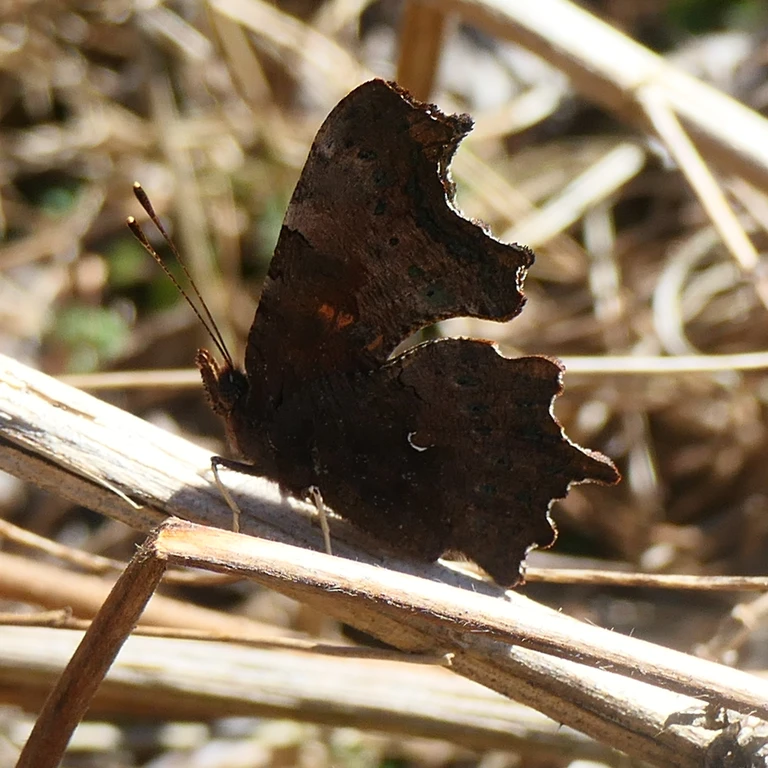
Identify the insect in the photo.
Polygonia c-album
